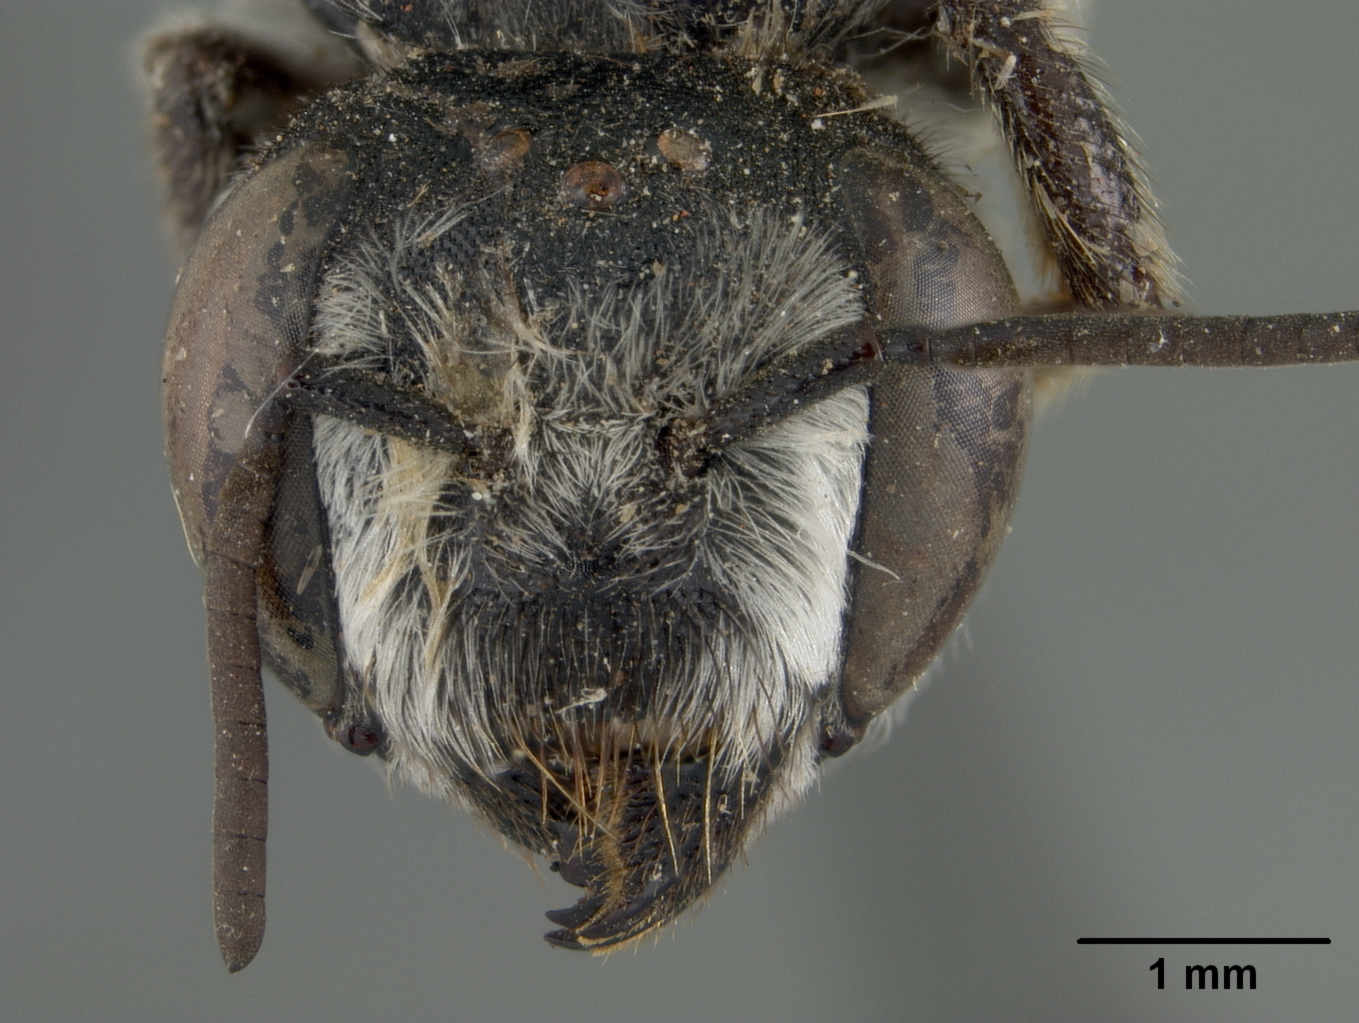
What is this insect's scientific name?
Megachile laqueata
